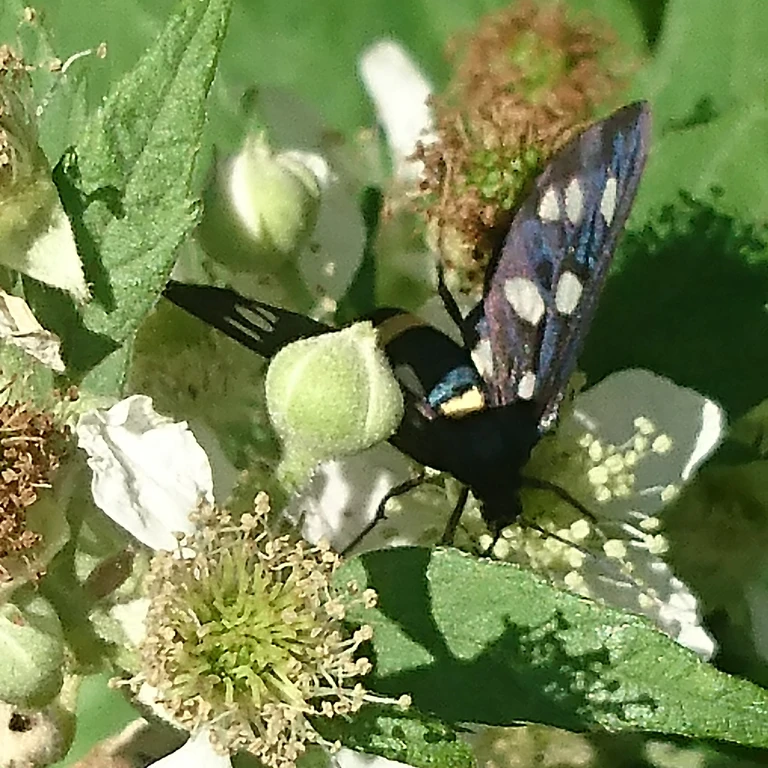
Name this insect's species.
Amata phegea
